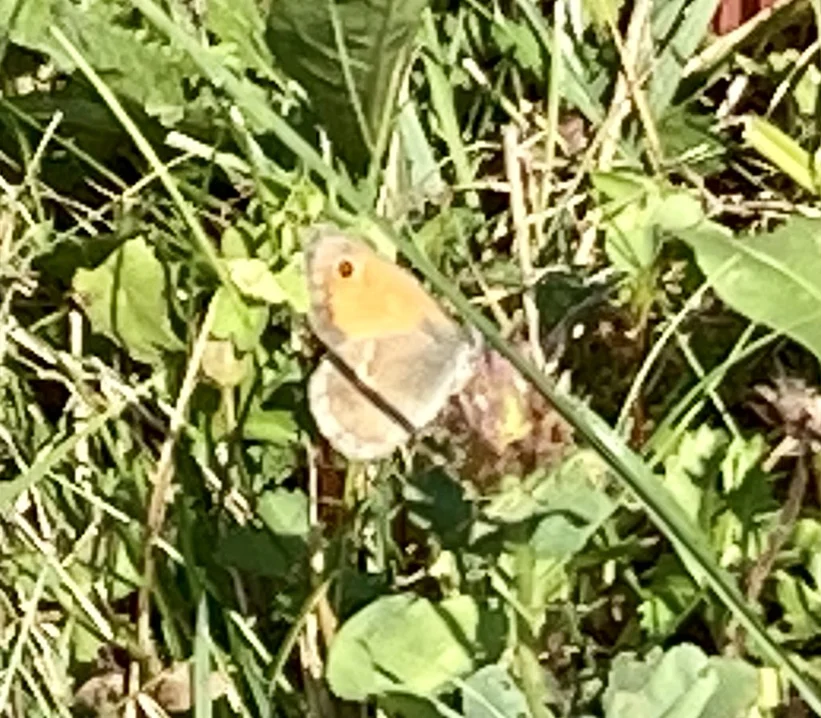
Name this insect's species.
Coenonympha pamphilus
